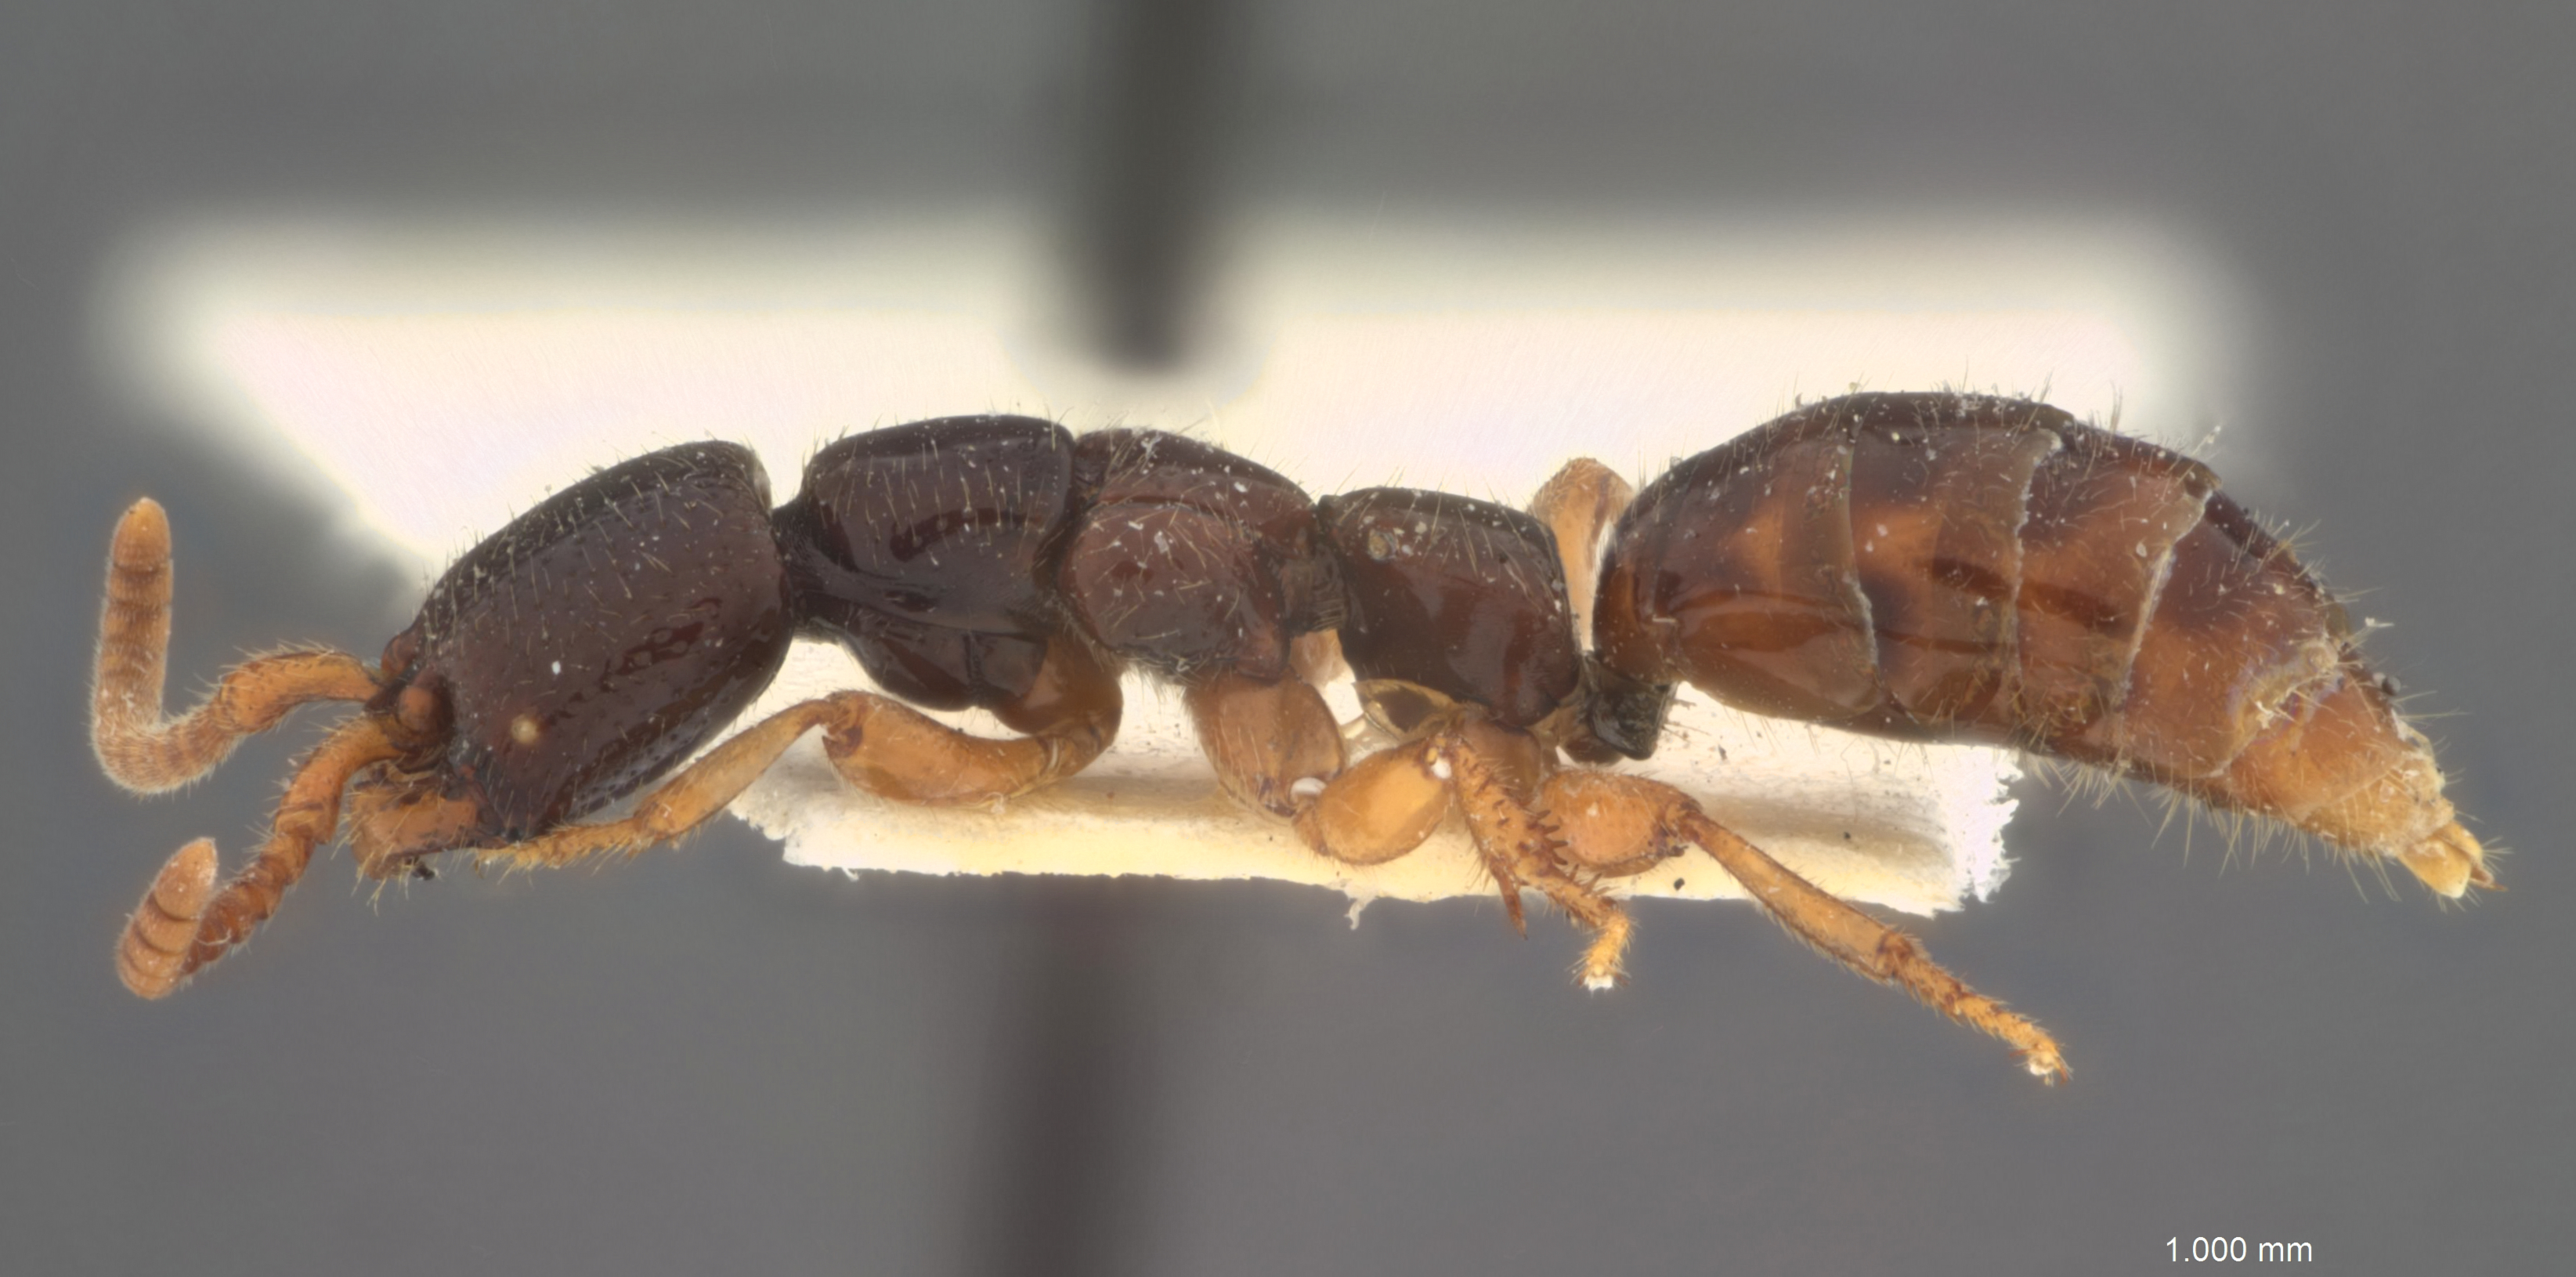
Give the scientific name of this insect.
Pseudisobrachium gigas
